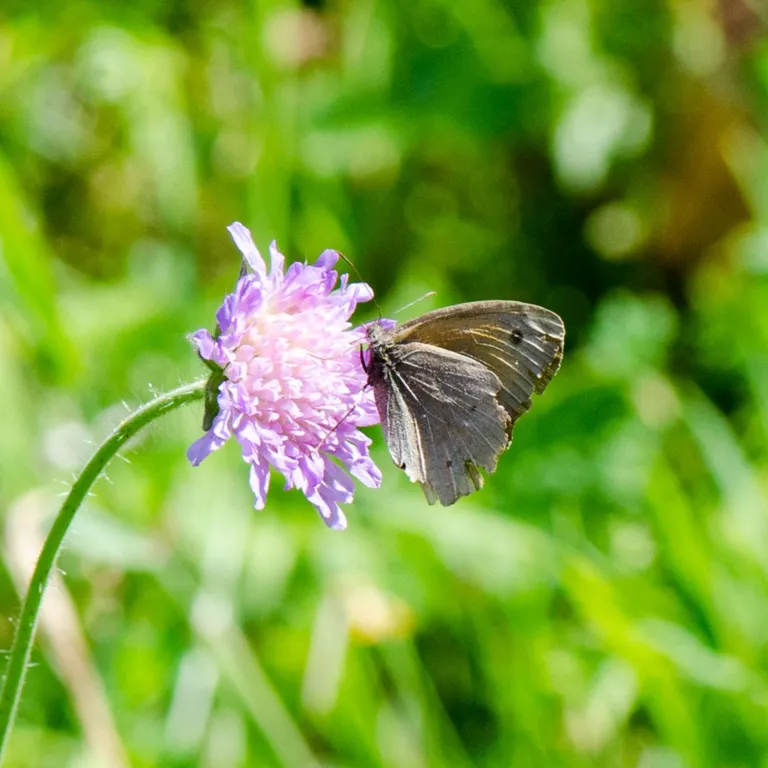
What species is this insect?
Maniola jurtina
